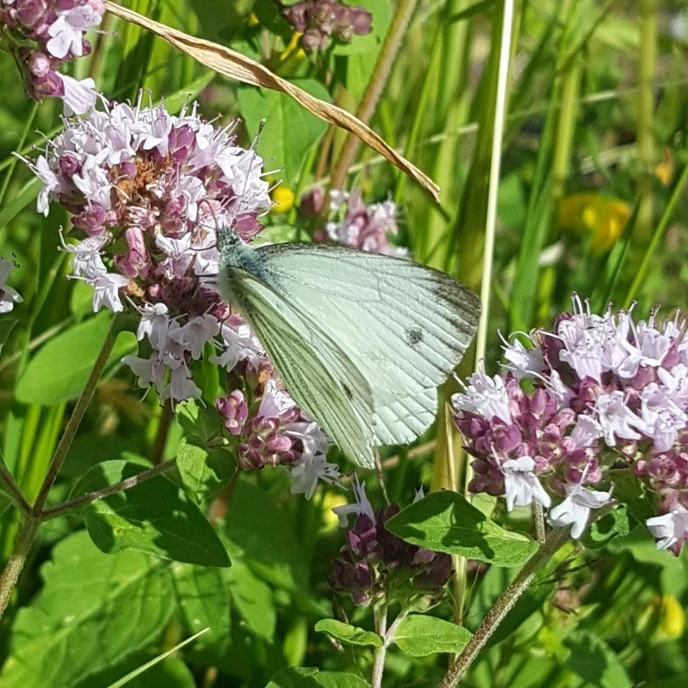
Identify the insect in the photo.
Pieris napi
